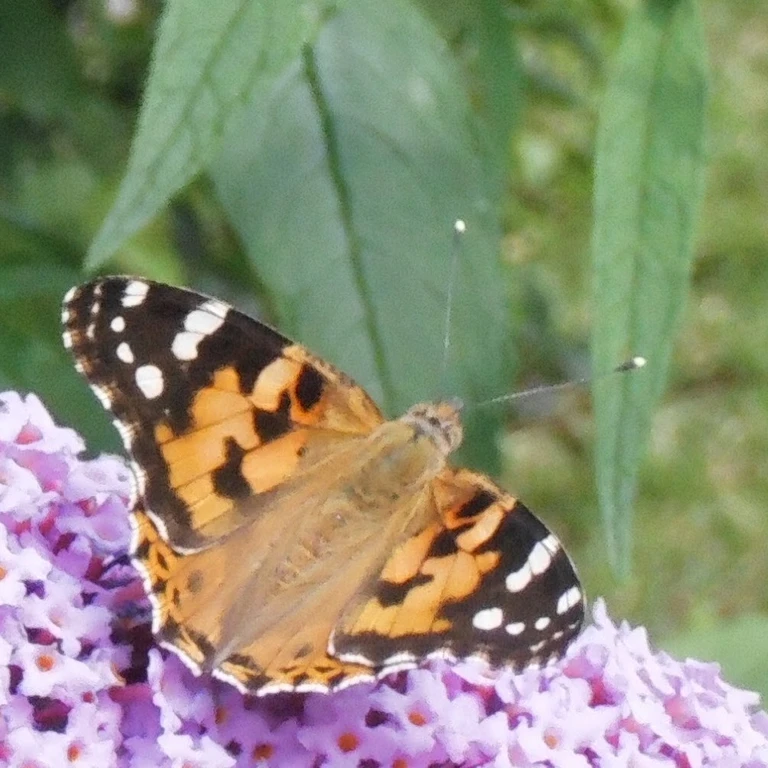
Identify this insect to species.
Vanessa cardui
